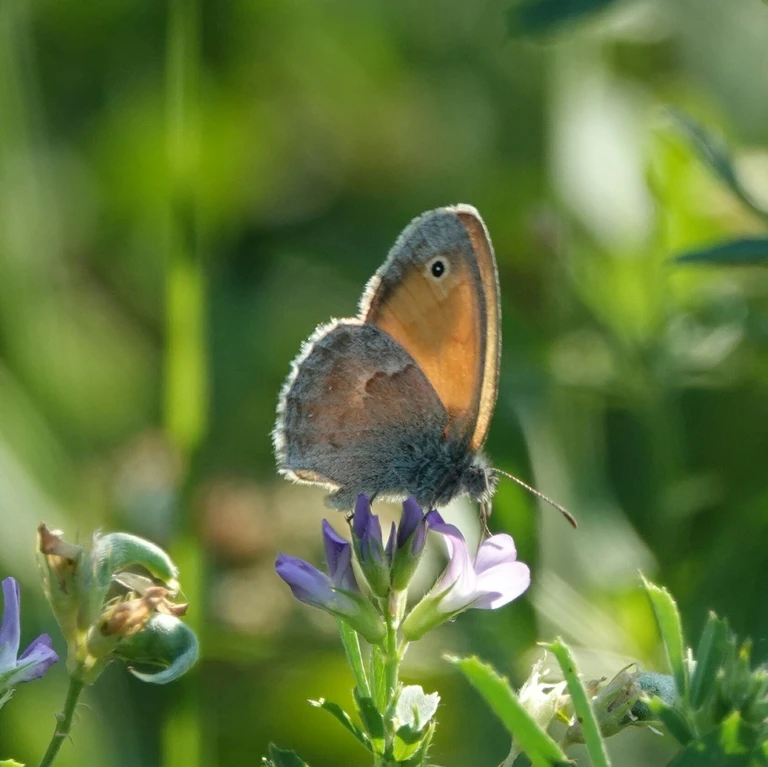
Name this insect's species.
Coenonympha pamphilus
